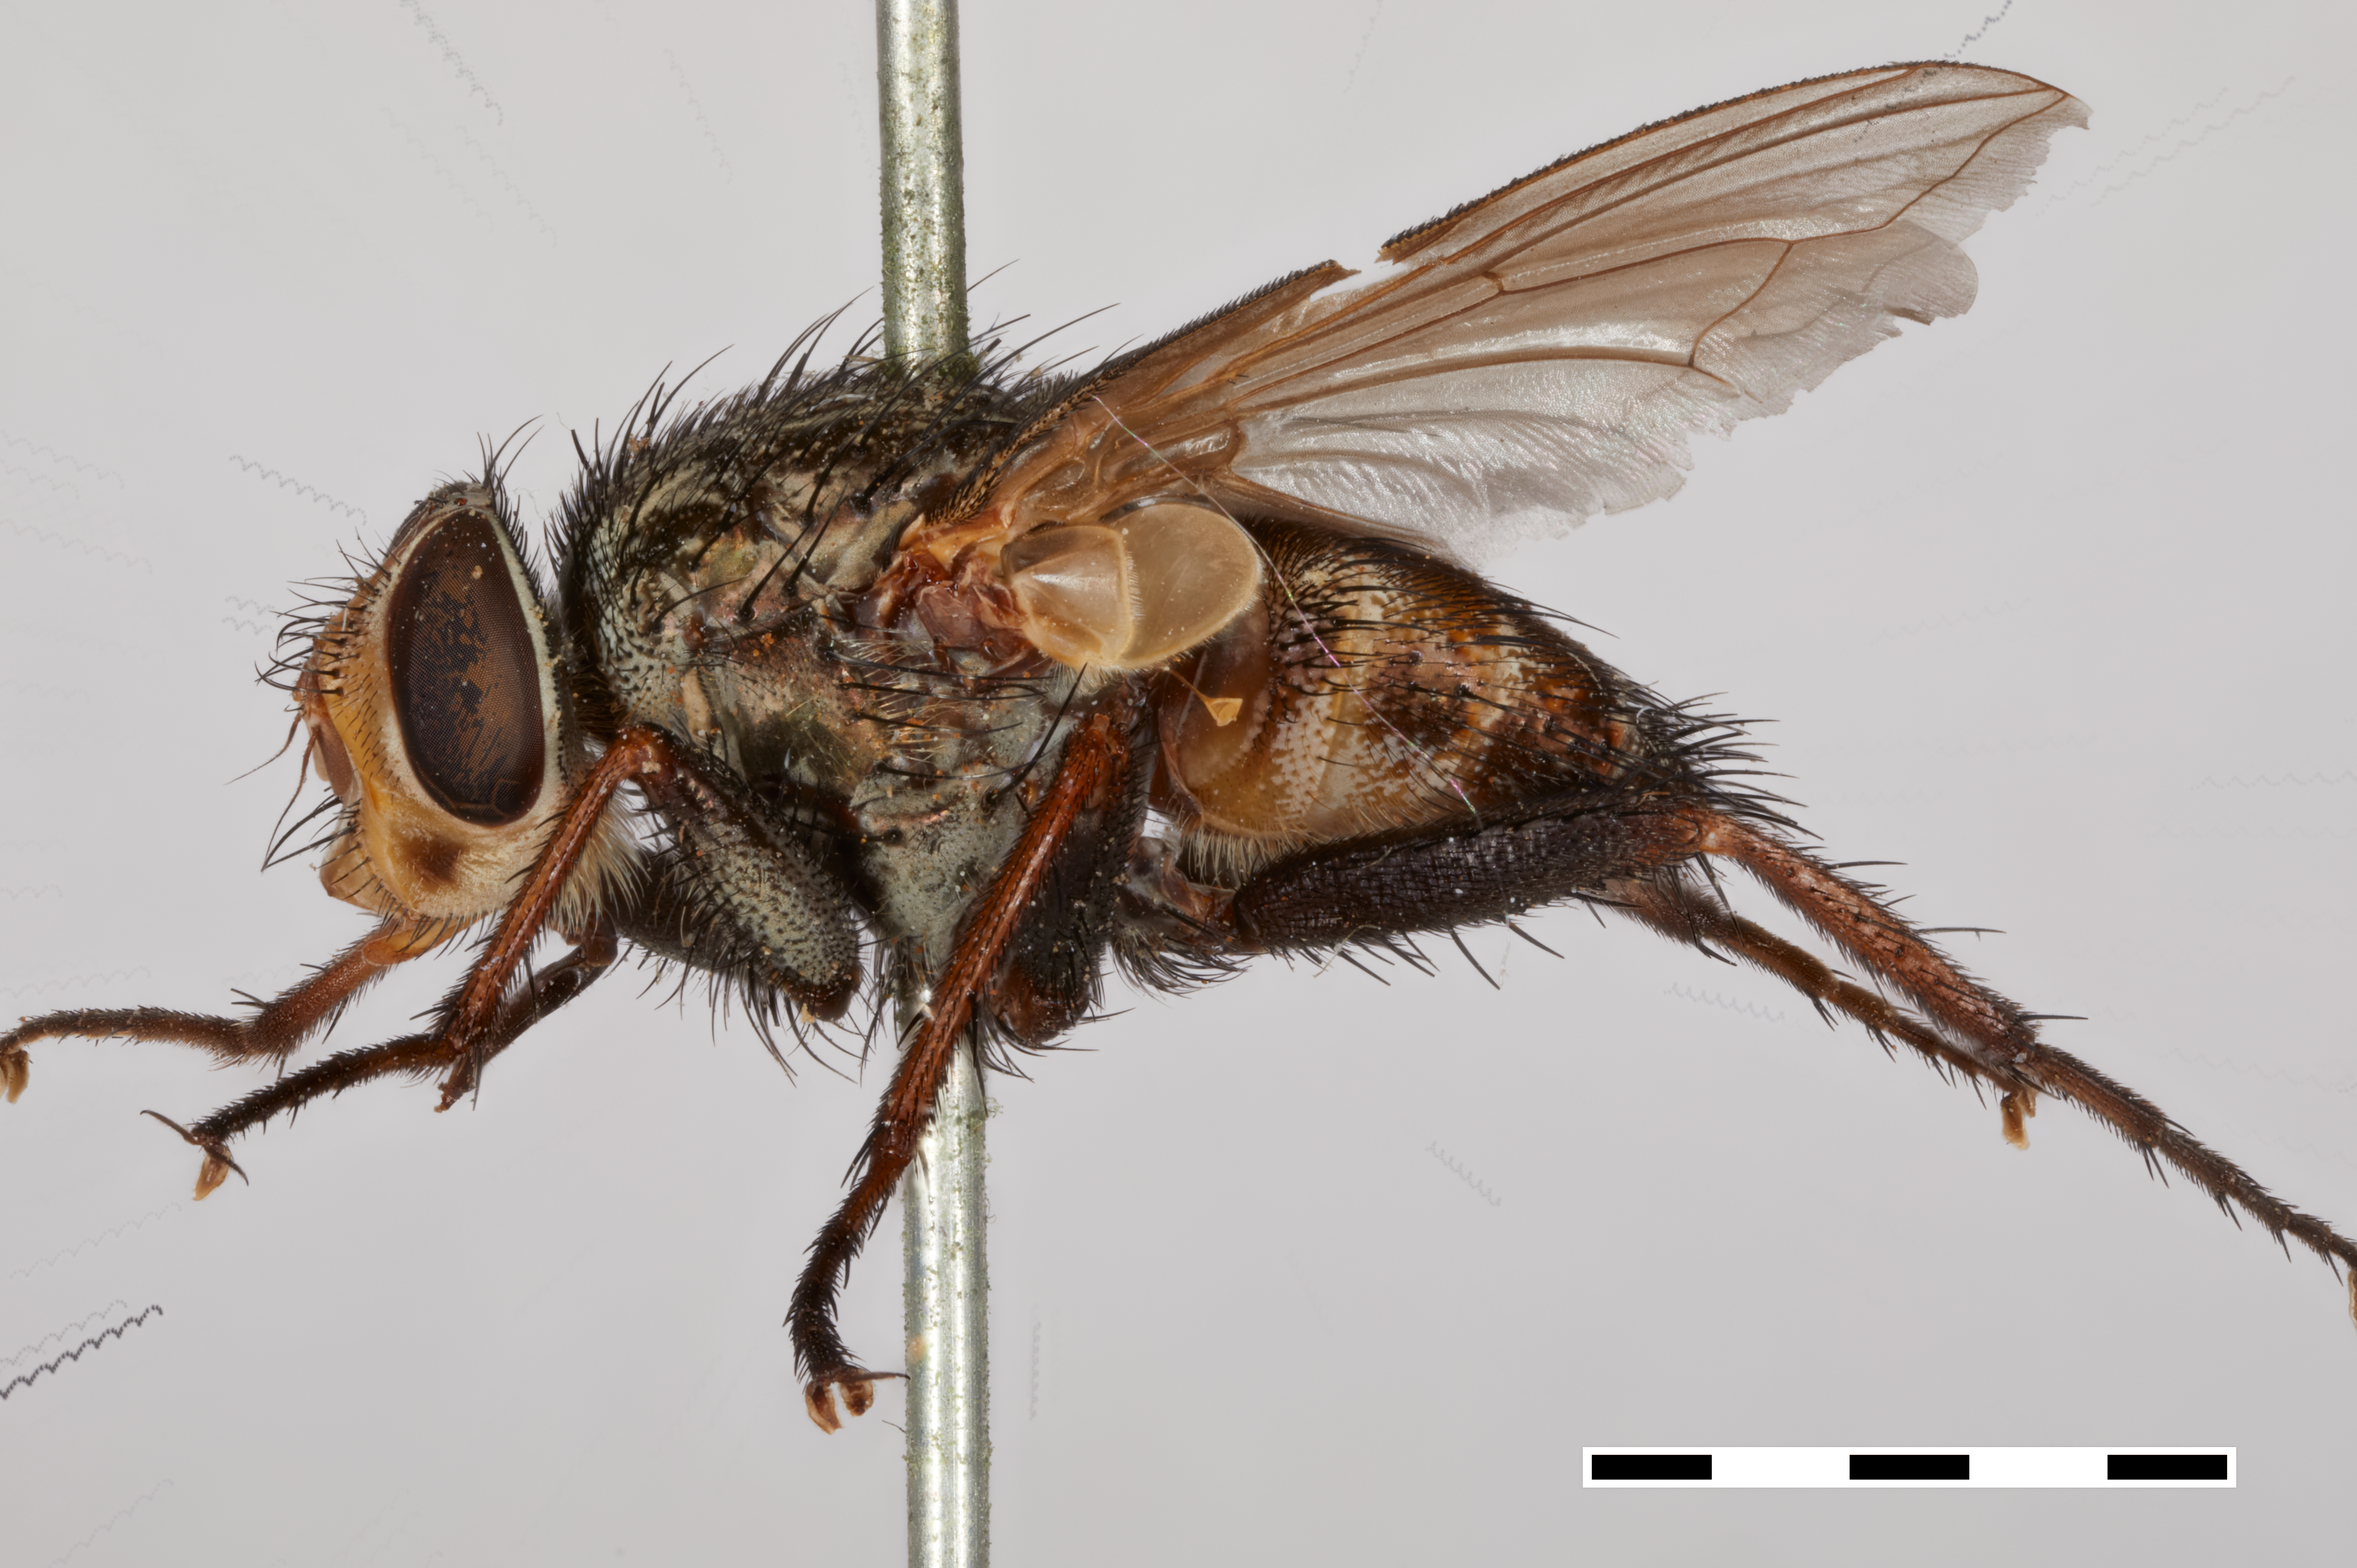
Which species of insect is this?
Metallea robusta
